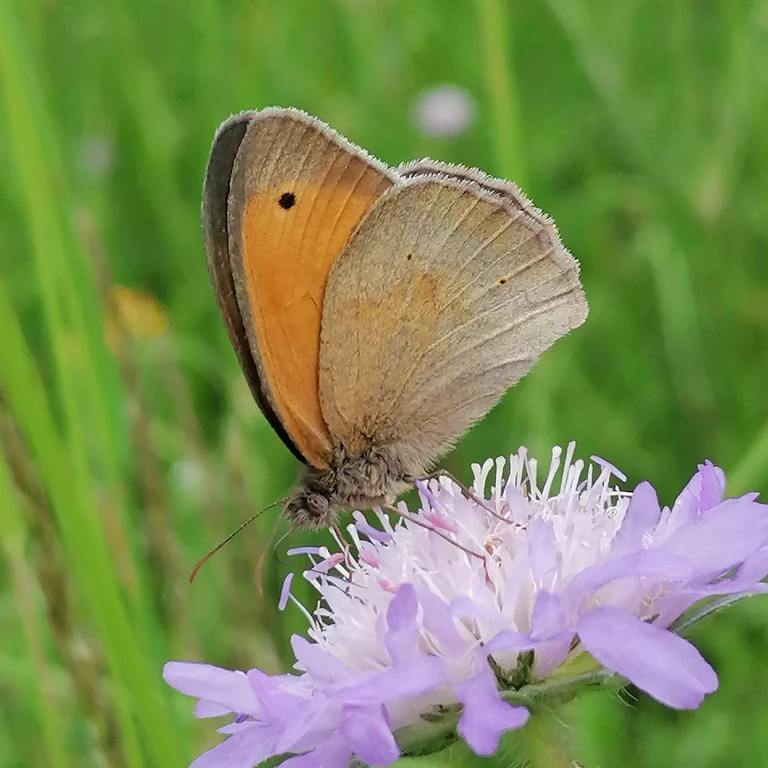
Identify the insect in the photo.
Maniola jurtina
